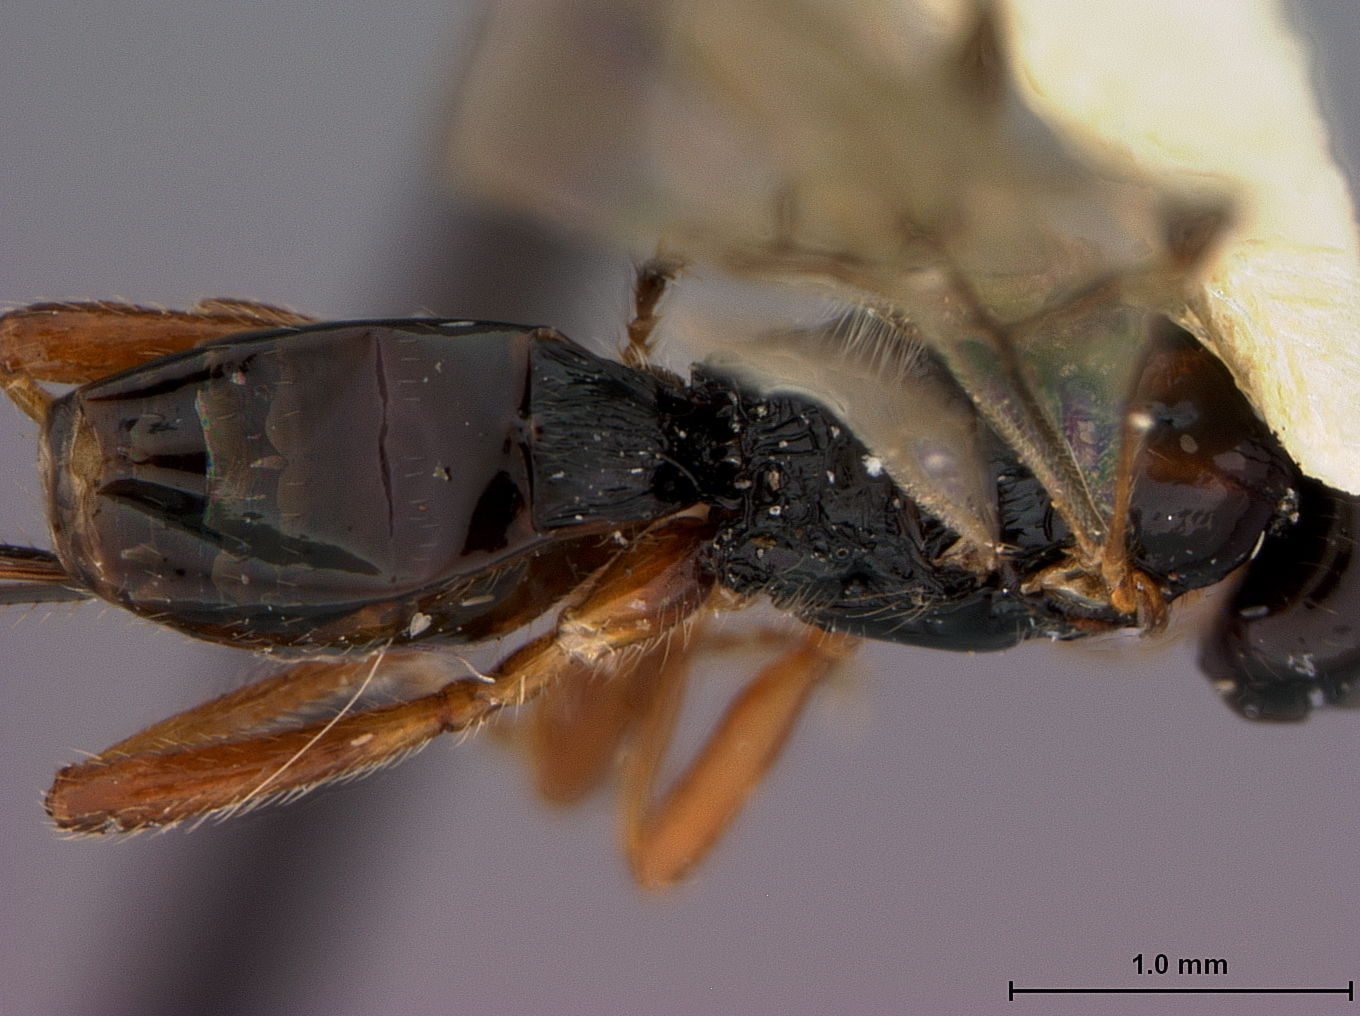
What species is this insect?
Phaenocarpa tenebrosa
